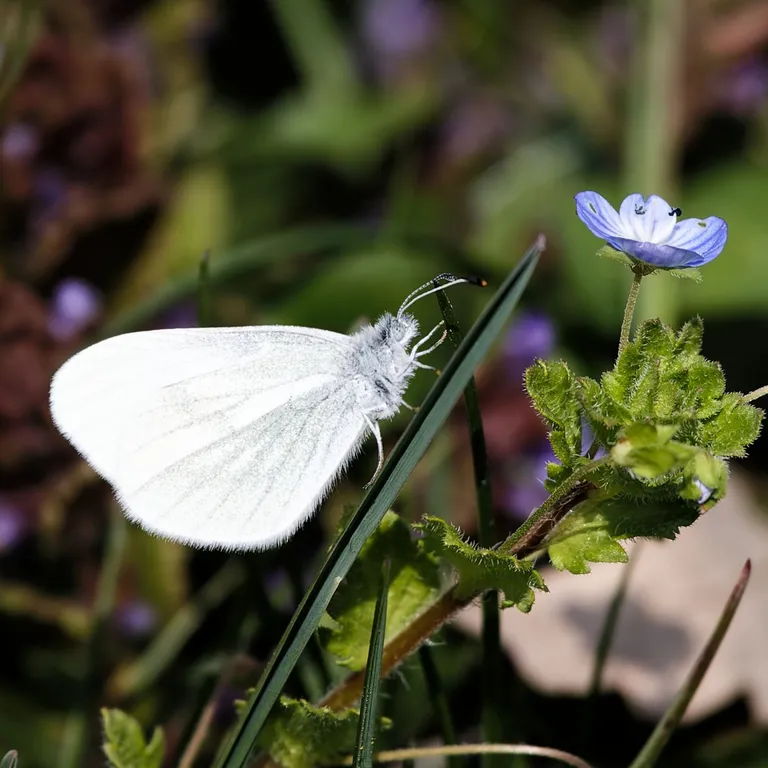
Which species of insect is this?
Leptidea sinapis/juvernica
